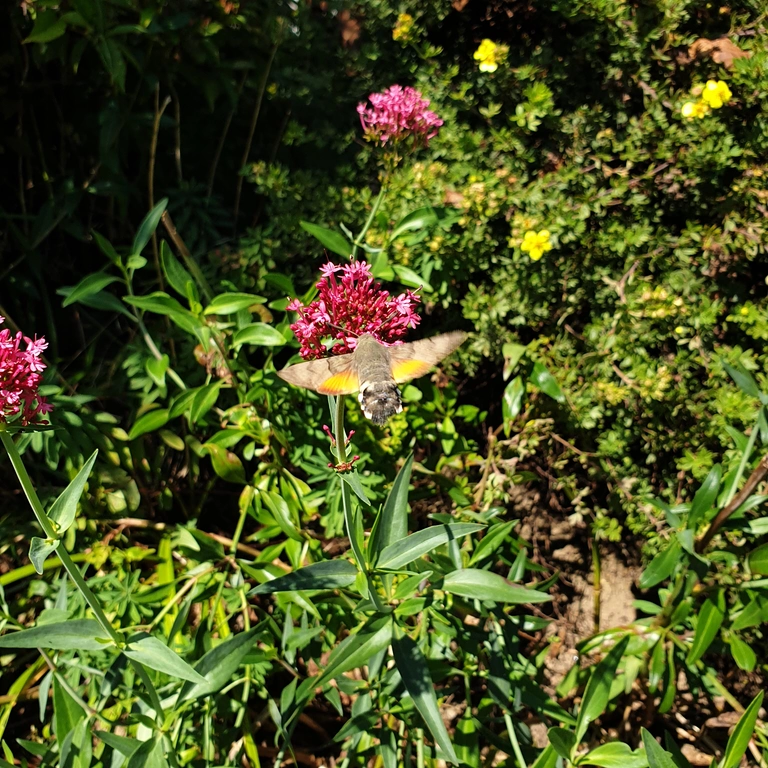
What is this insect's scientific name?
Macroglossum stellatarum
